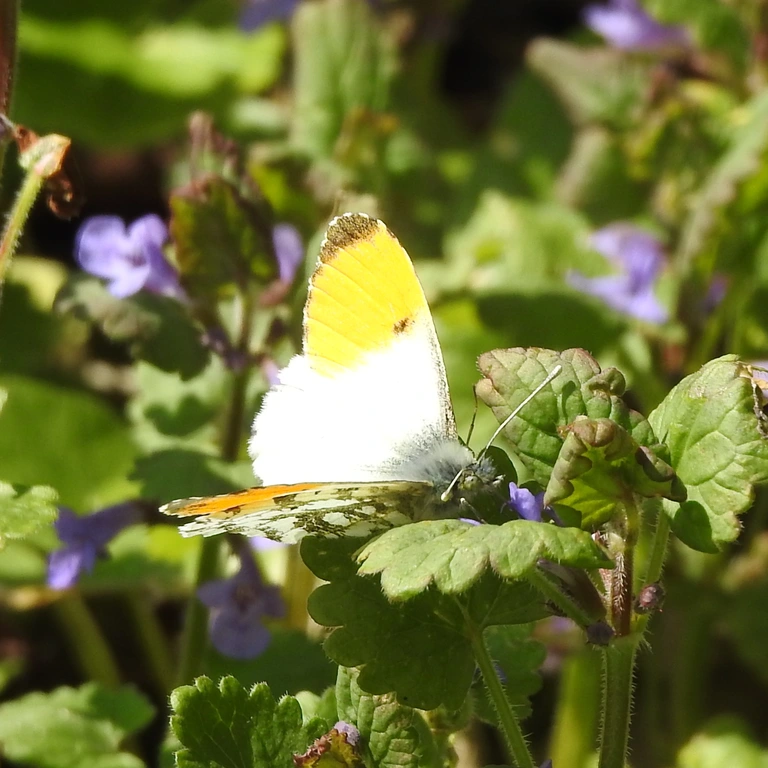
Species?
Anthocharis cardamines
